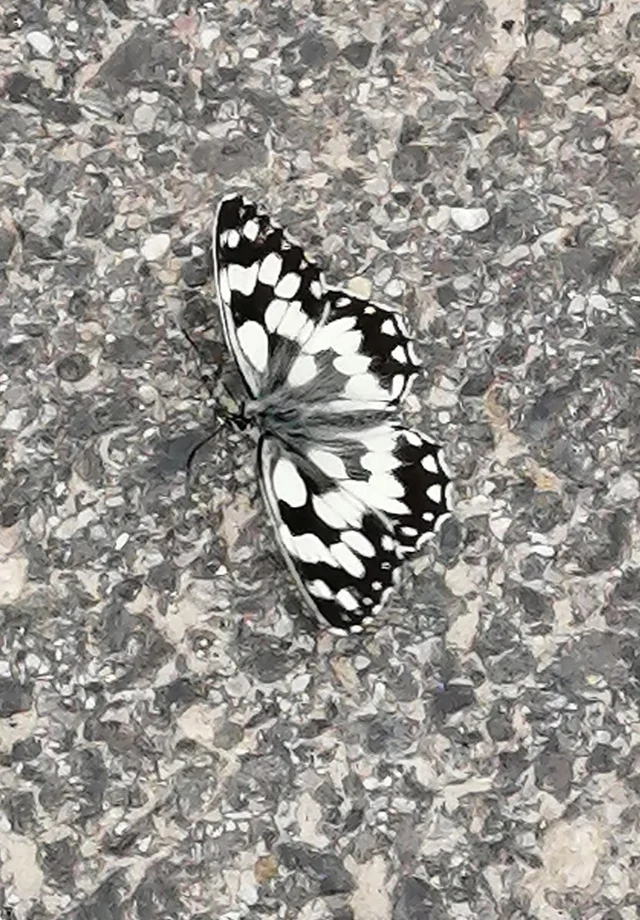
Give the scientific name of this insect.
Melanargia galathea
